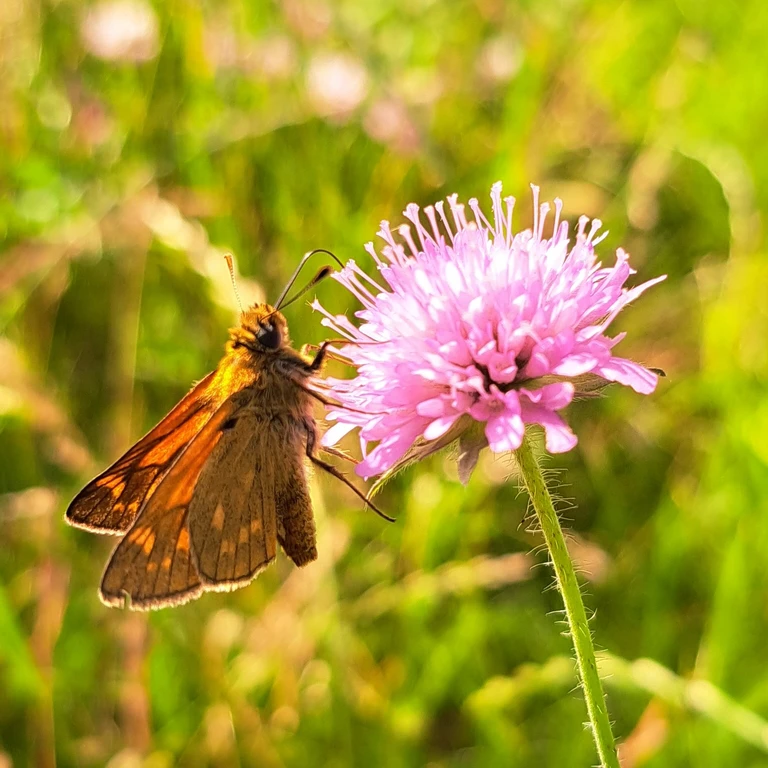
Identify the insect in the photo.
Ochlodes sylvanus (also Ochlodes venata)
